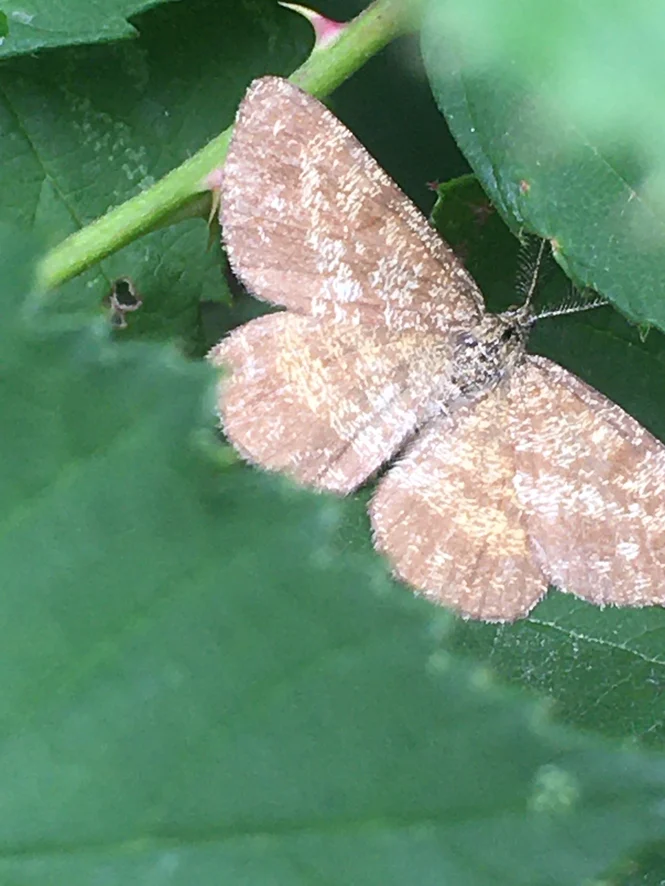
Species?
Ematurga atomaria
